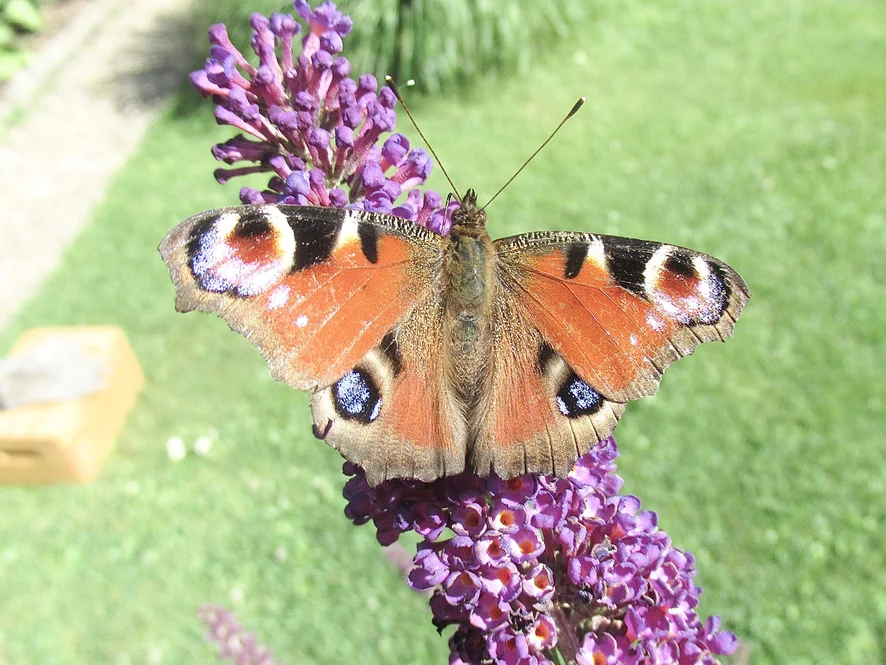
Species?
Aglais io
